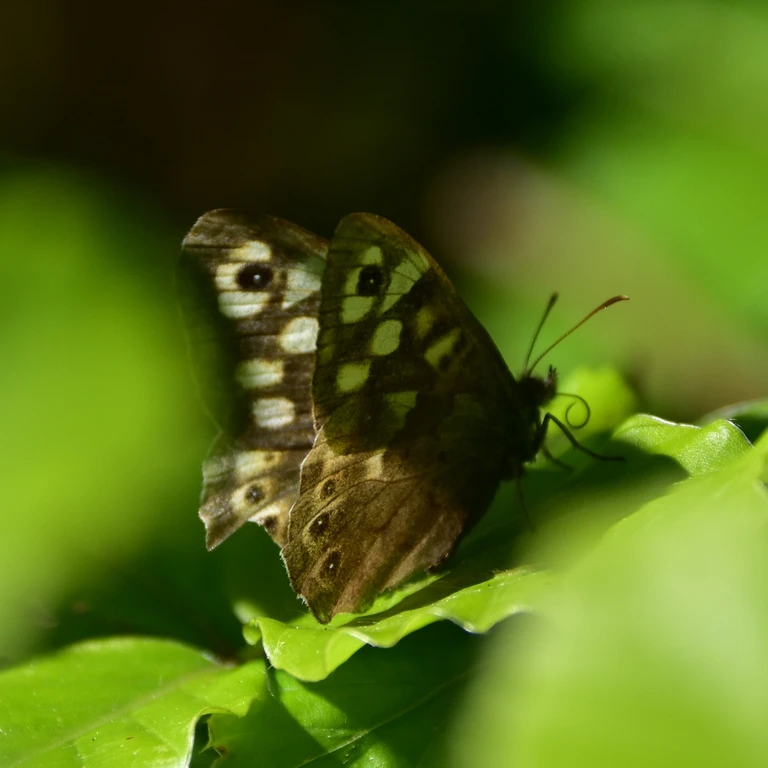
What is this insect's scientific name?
Pararge aegeria
